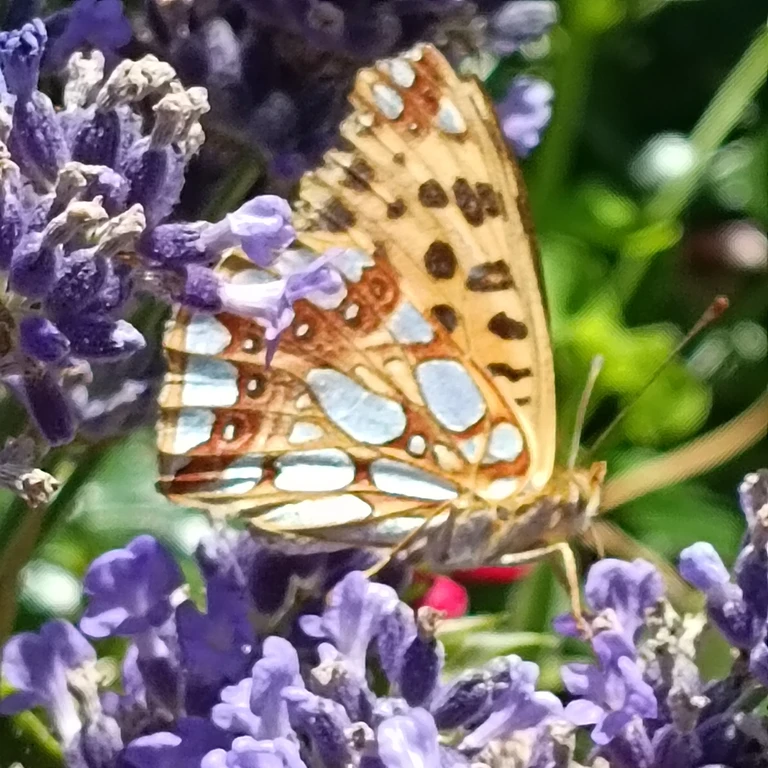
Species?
Issoria lathonia
